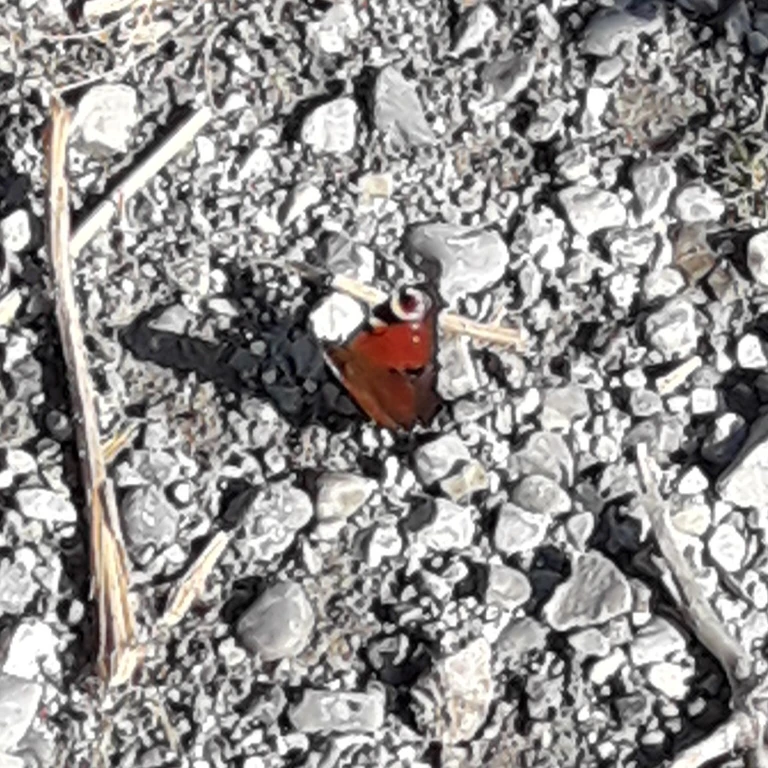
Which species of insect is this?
Aglais io
